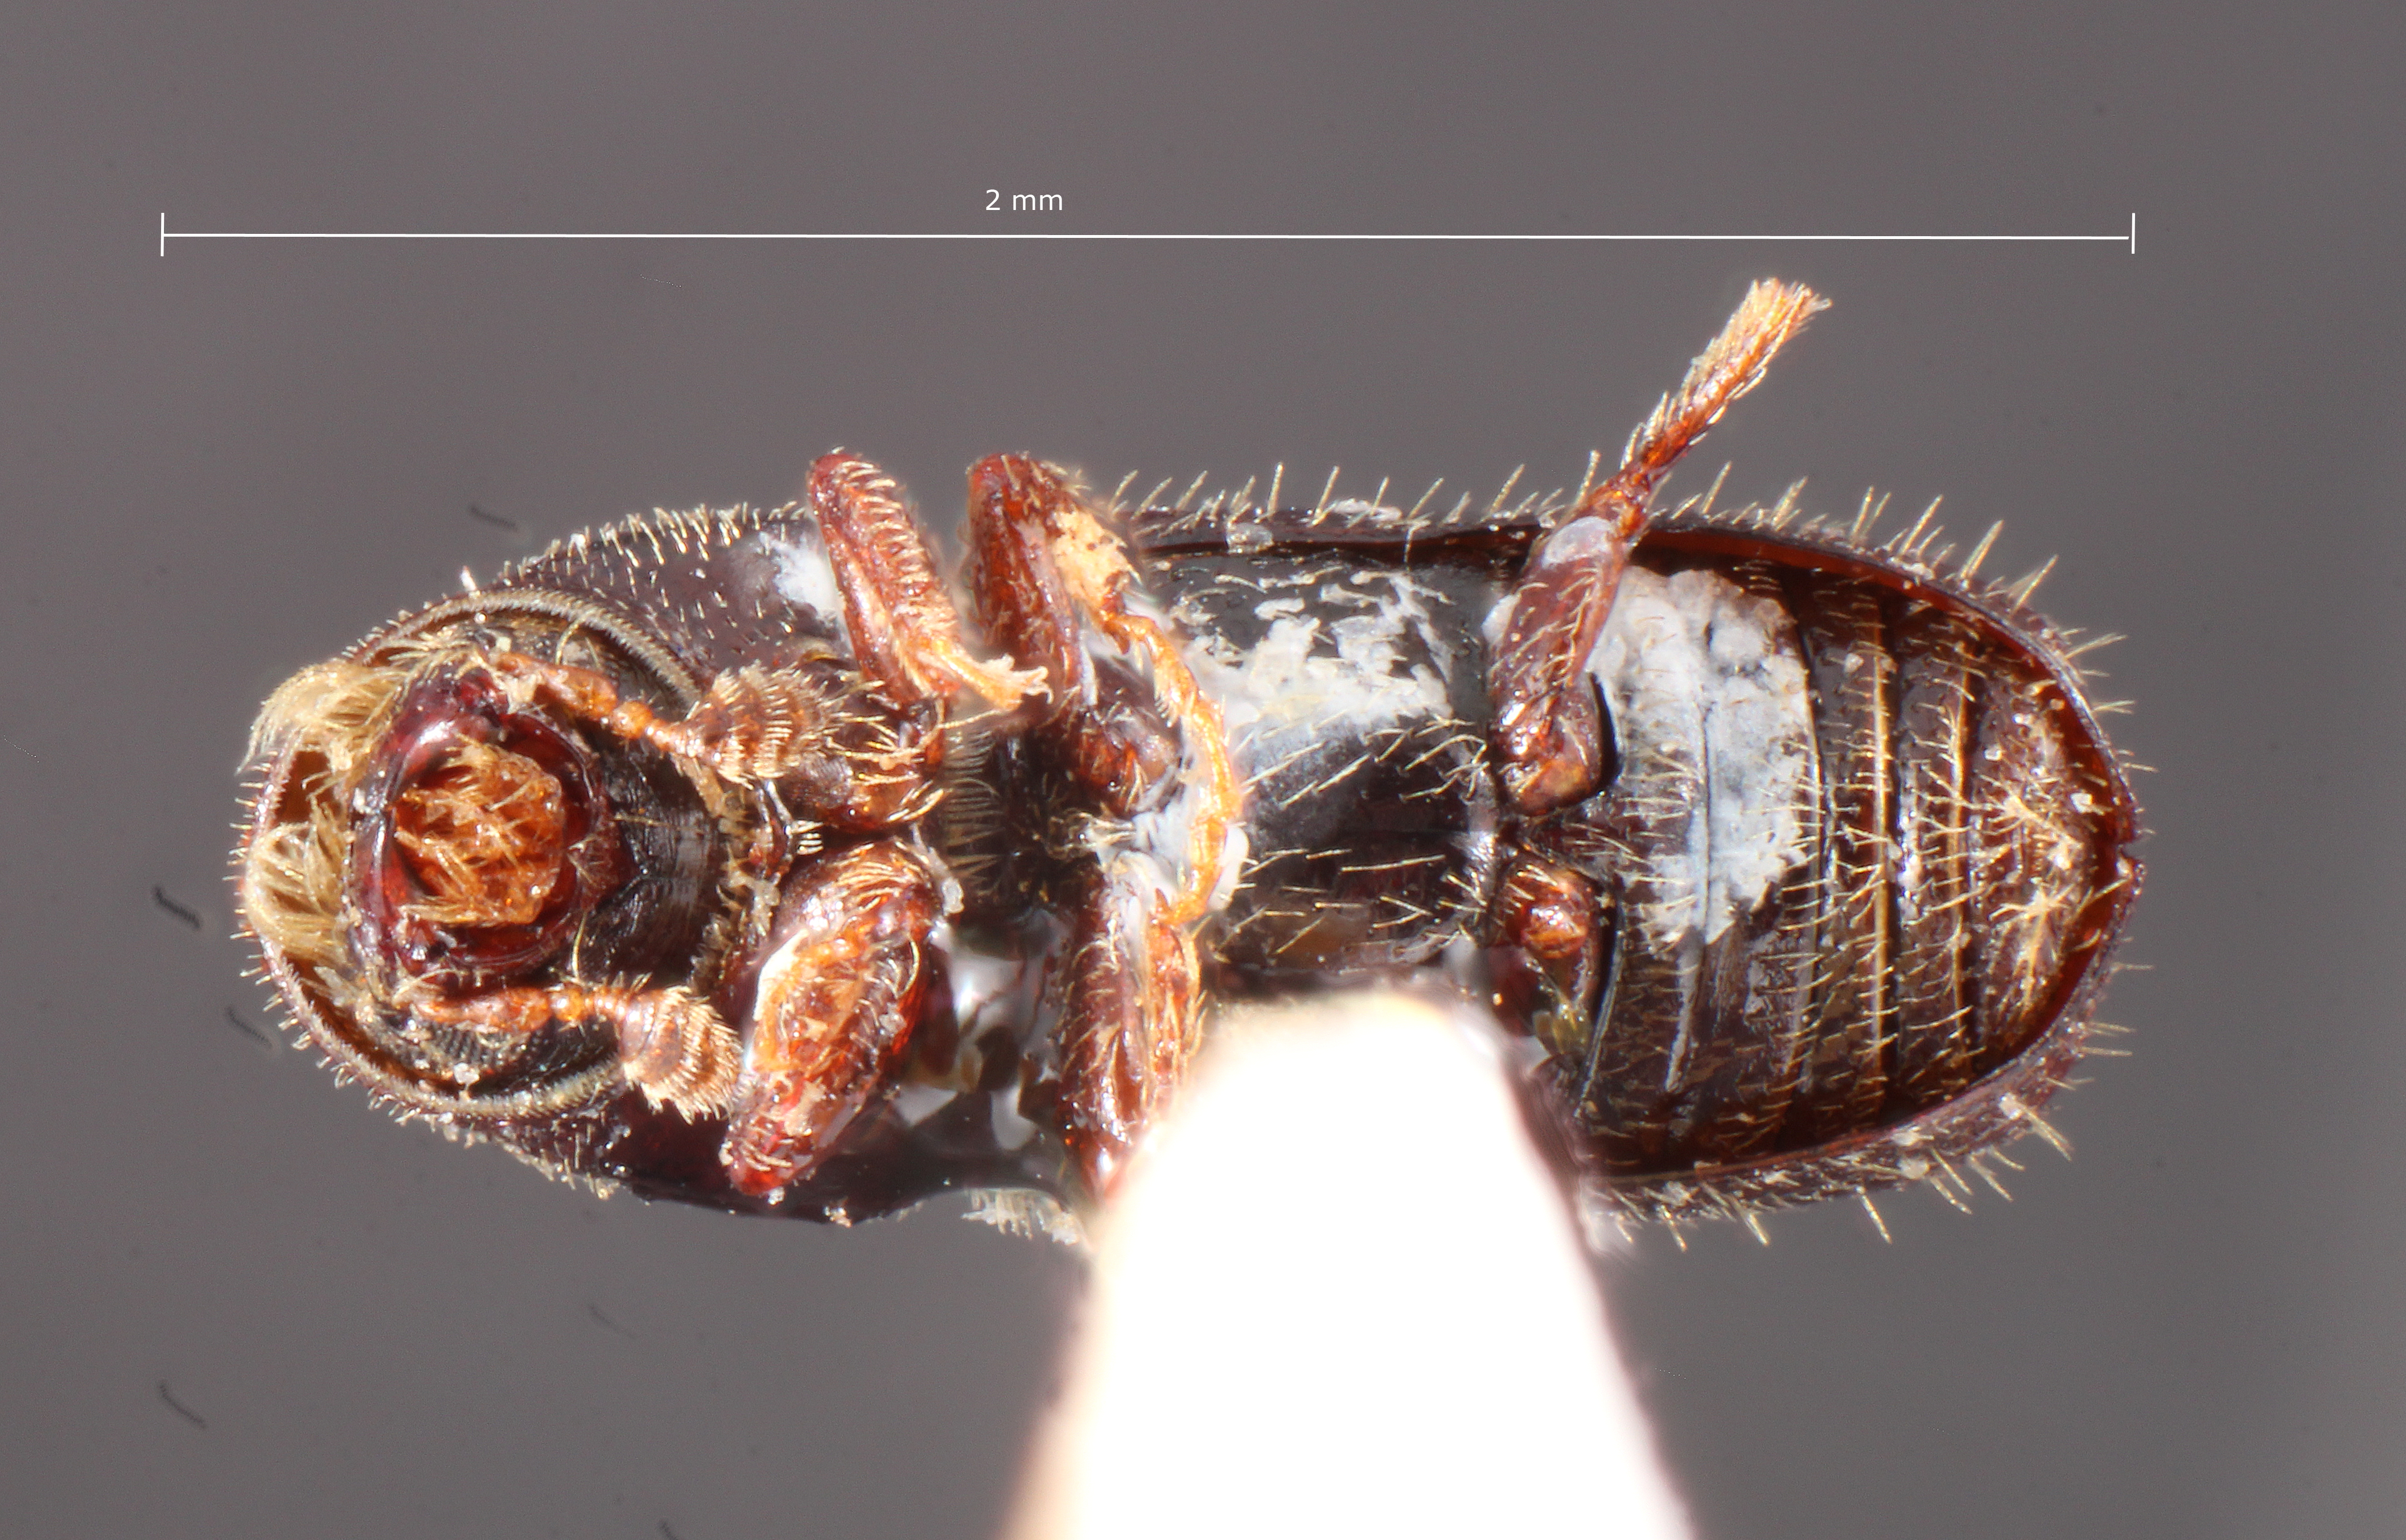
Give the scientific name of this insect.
Pityophthorus pulchellus
